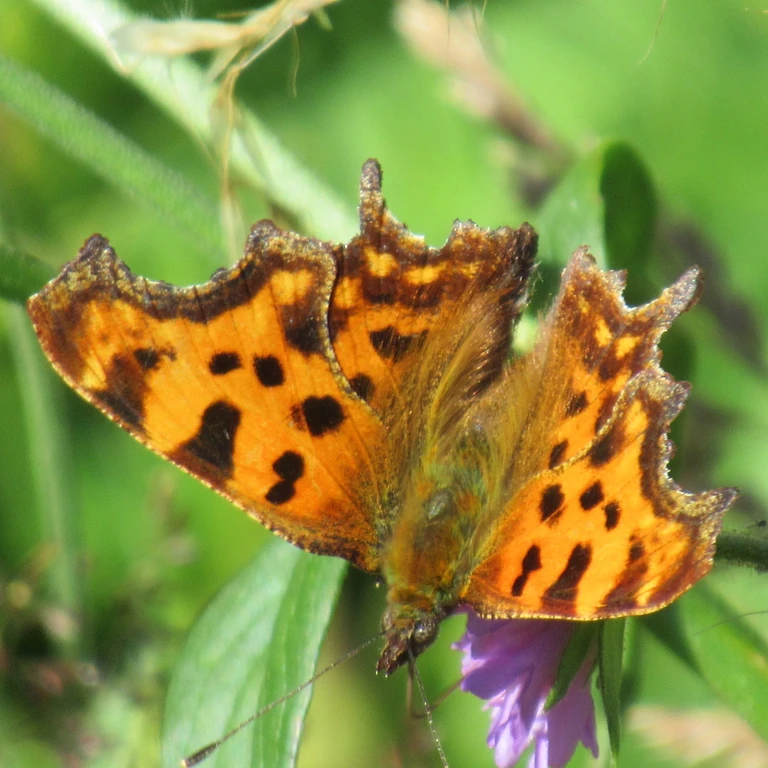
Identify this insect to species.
Polygonia c-album
